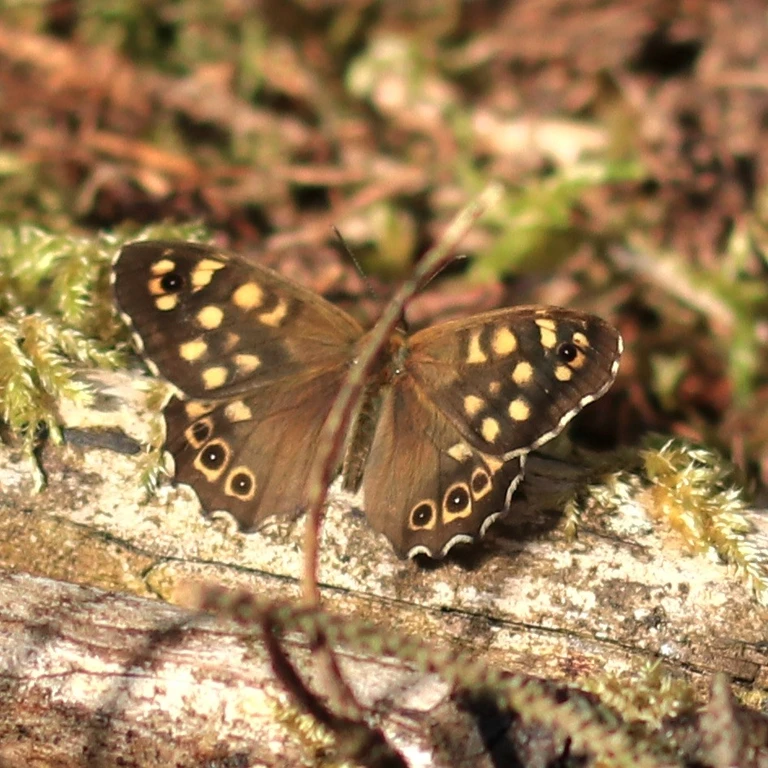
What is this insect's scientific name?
Pararge aegeria
